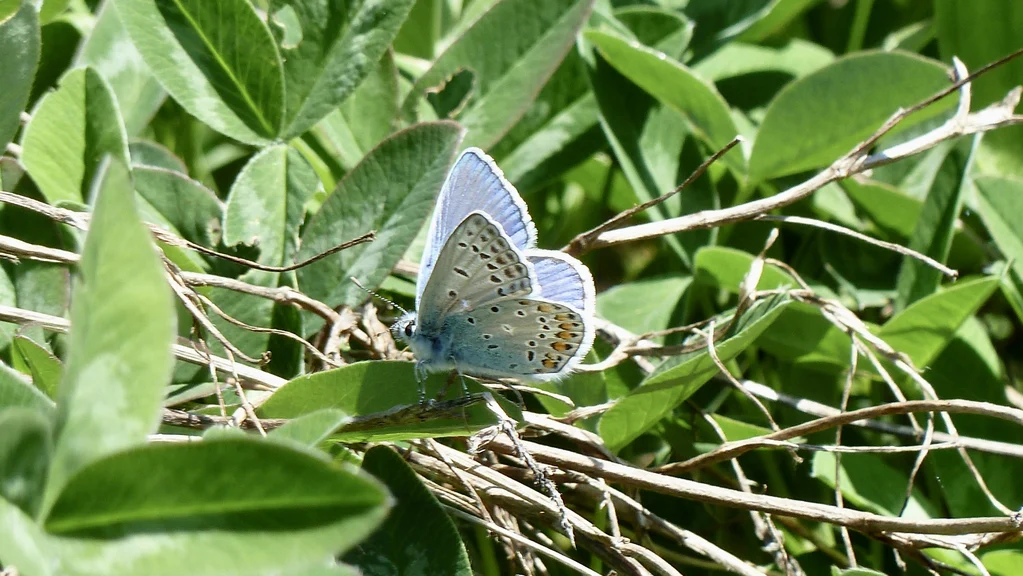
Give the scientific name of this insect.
Polyommatus icarus
